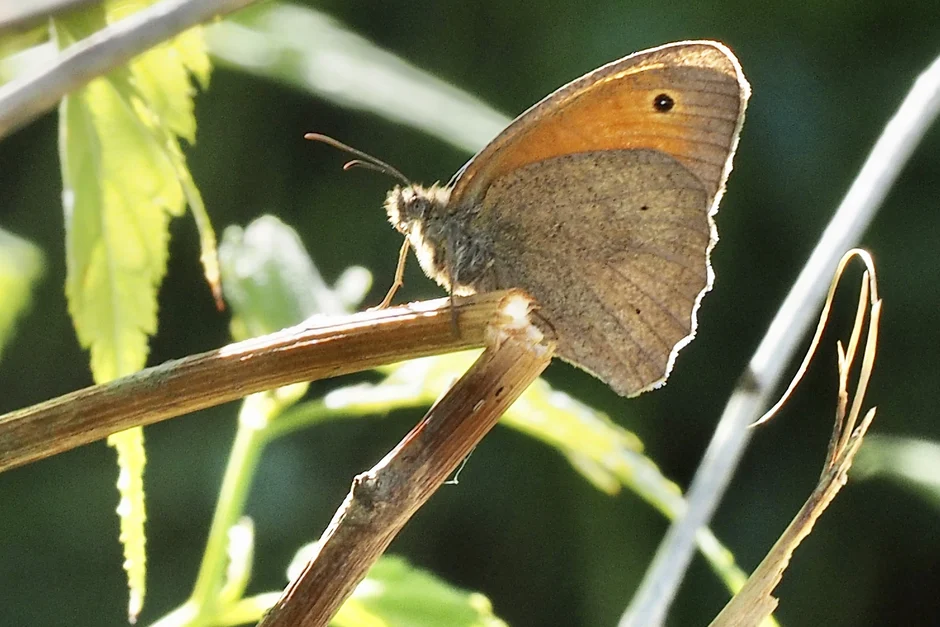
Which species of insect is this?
Maniola jurtina
